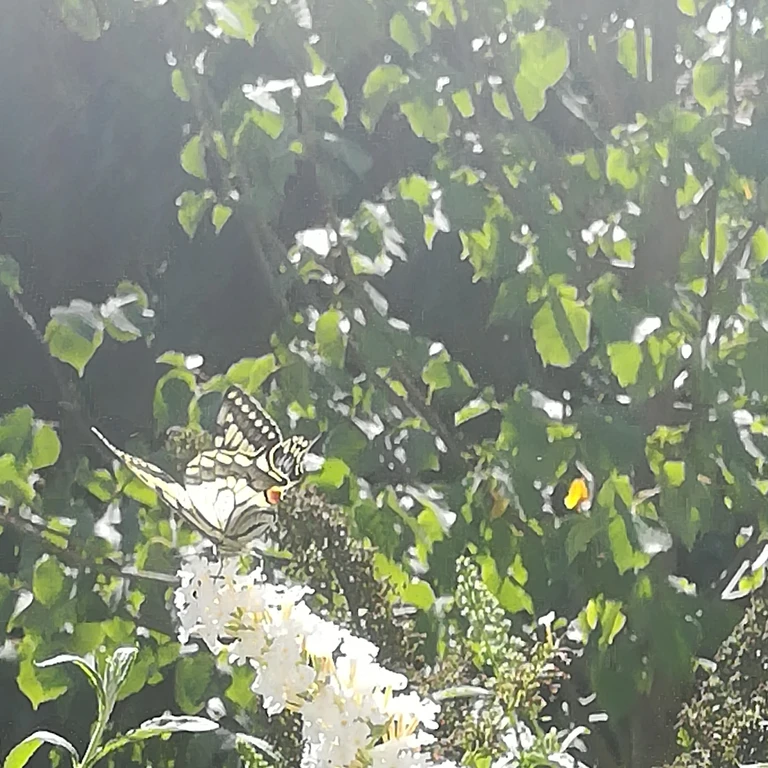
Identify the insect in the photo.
Papilio machaon
